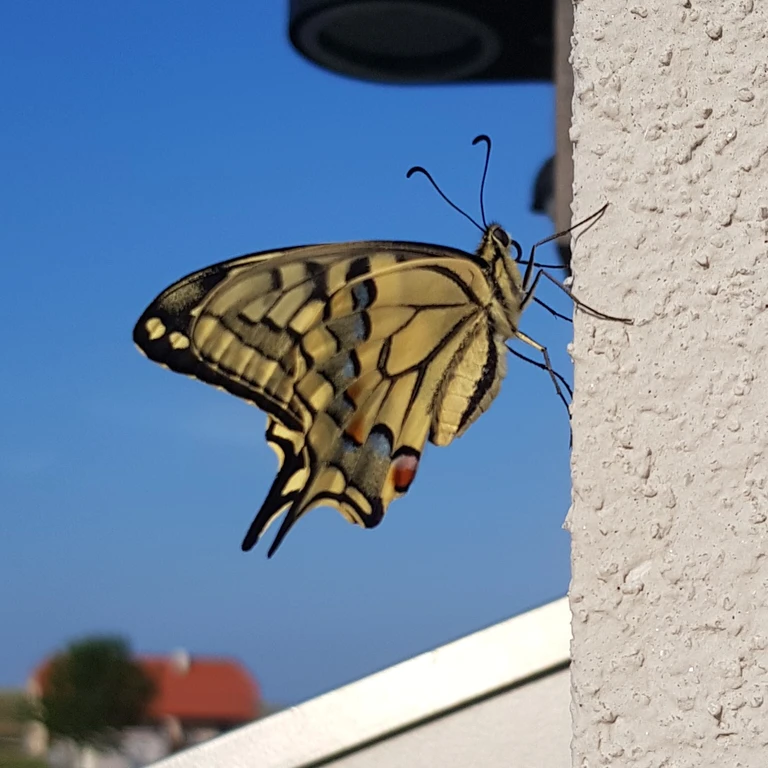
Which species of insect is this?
Papilio machaon
